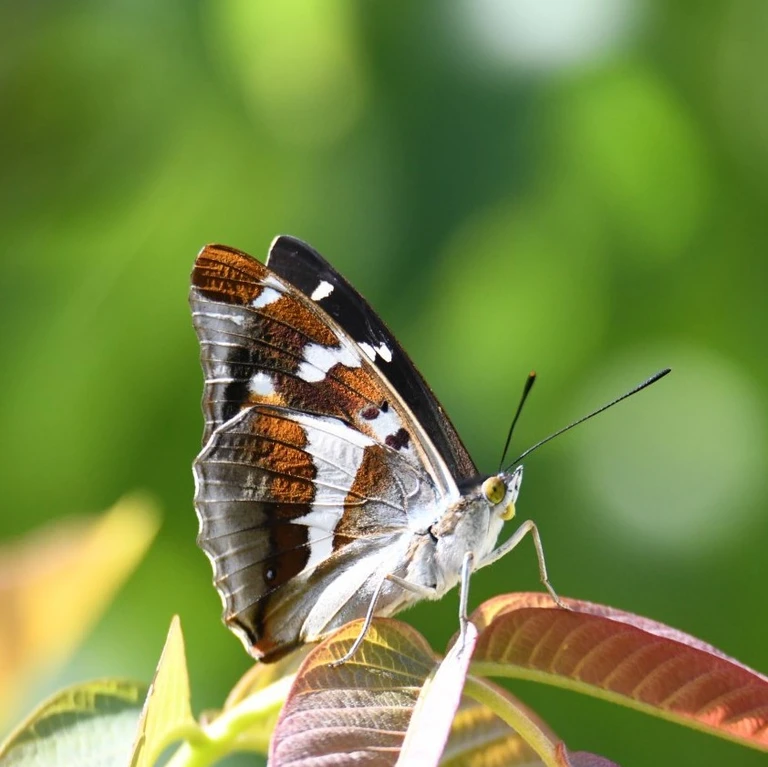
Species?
Apatura iris
